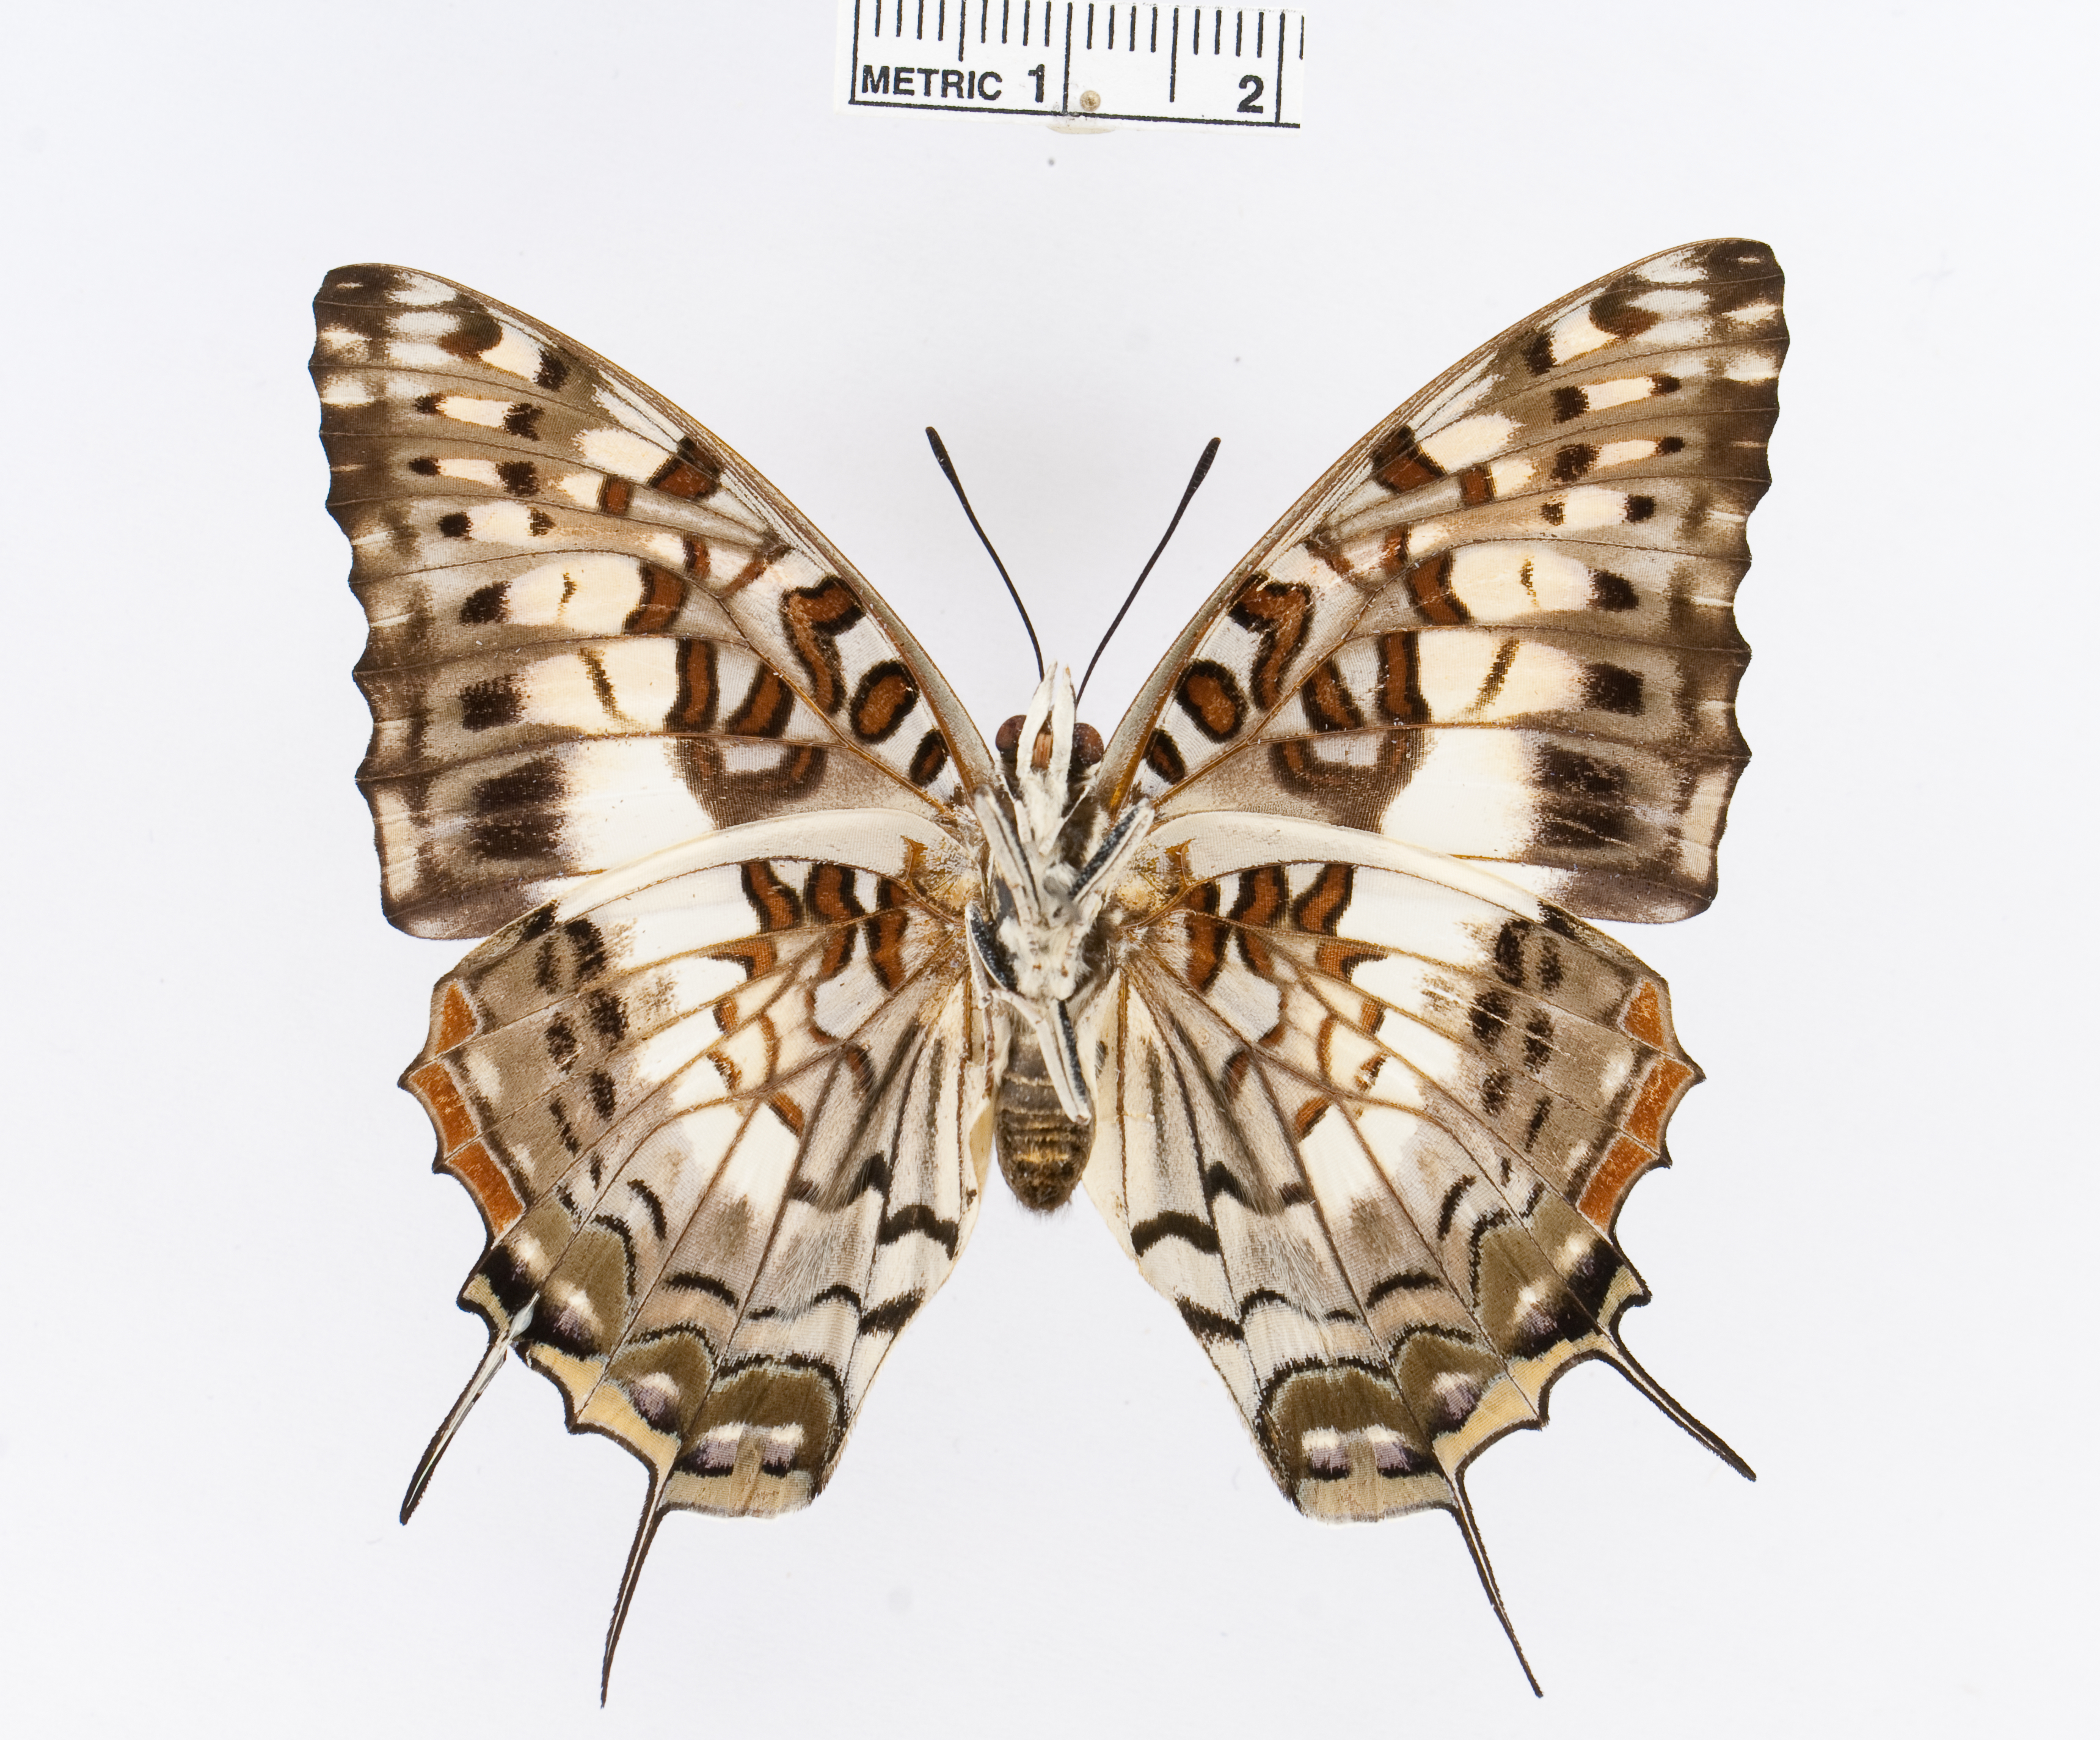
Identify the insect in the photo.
Charaxes cacuthus
